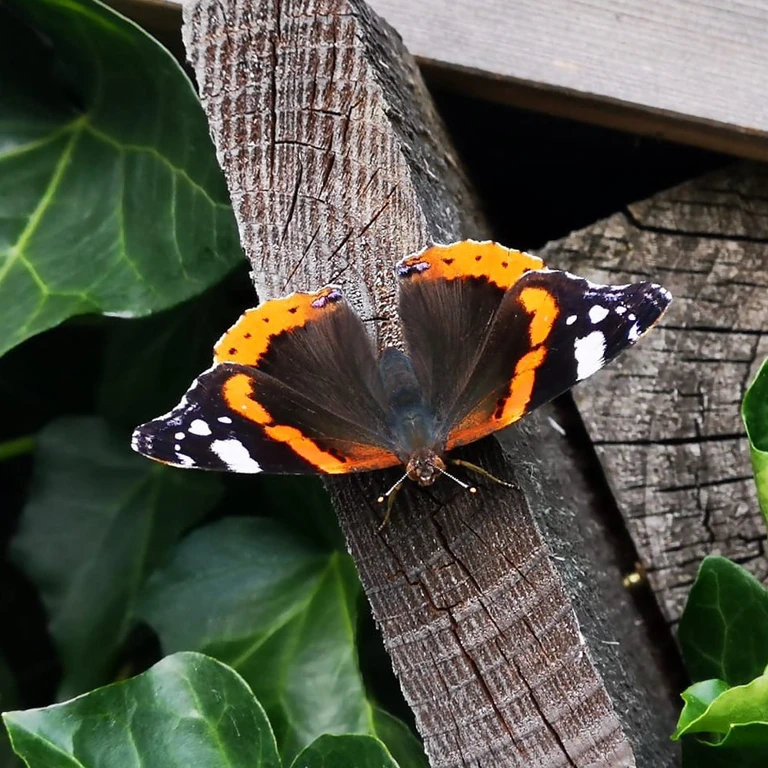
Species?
Vanessa atalanta
